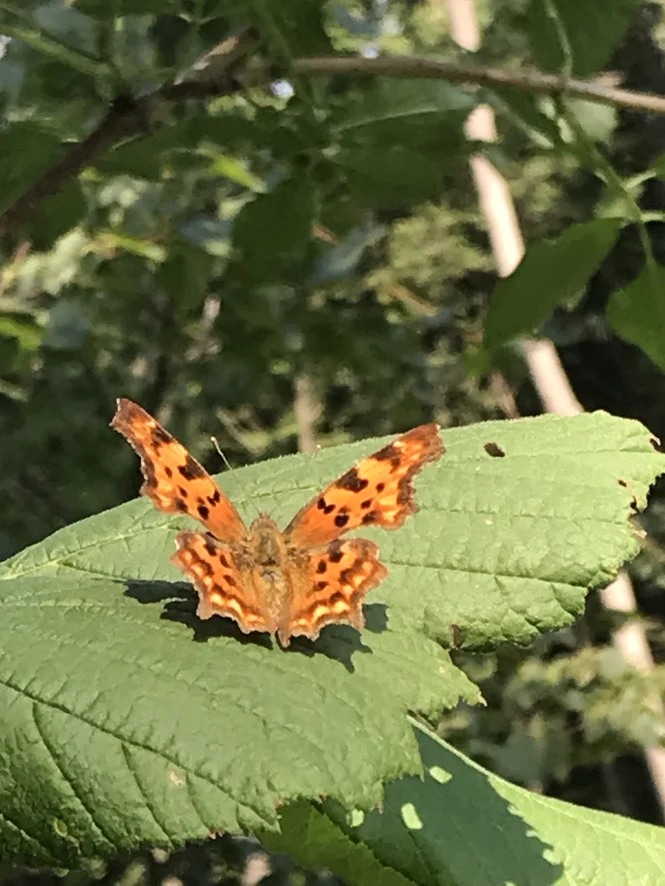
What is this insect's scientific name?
Polygonia c-album
